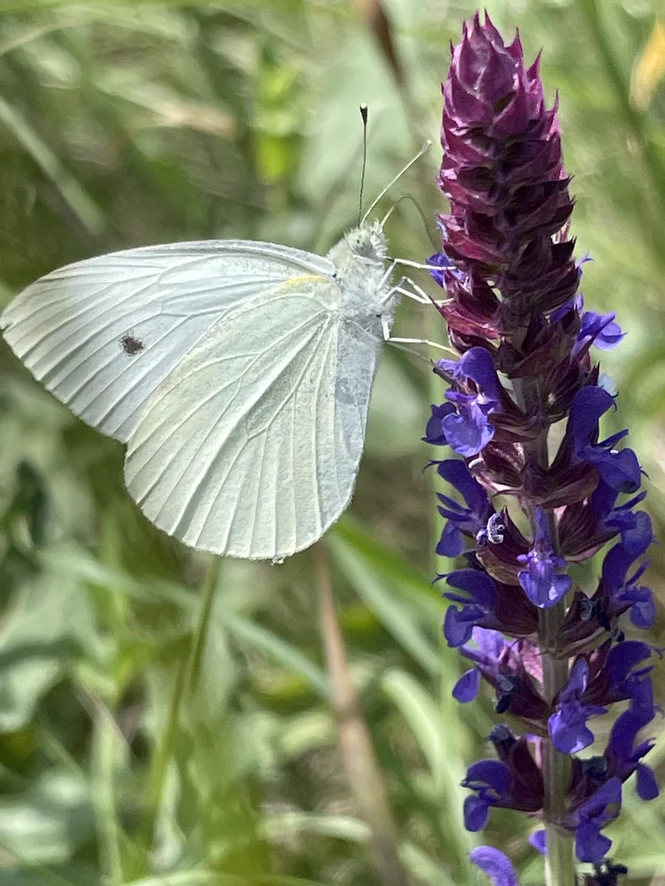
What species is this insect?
Pieris rapae
